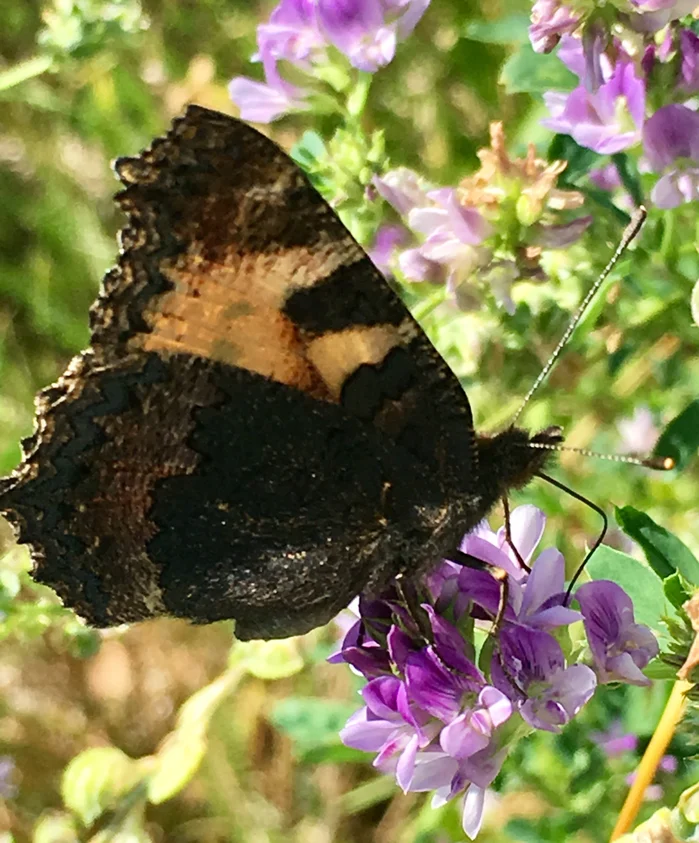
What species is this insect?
Aglais urticae
